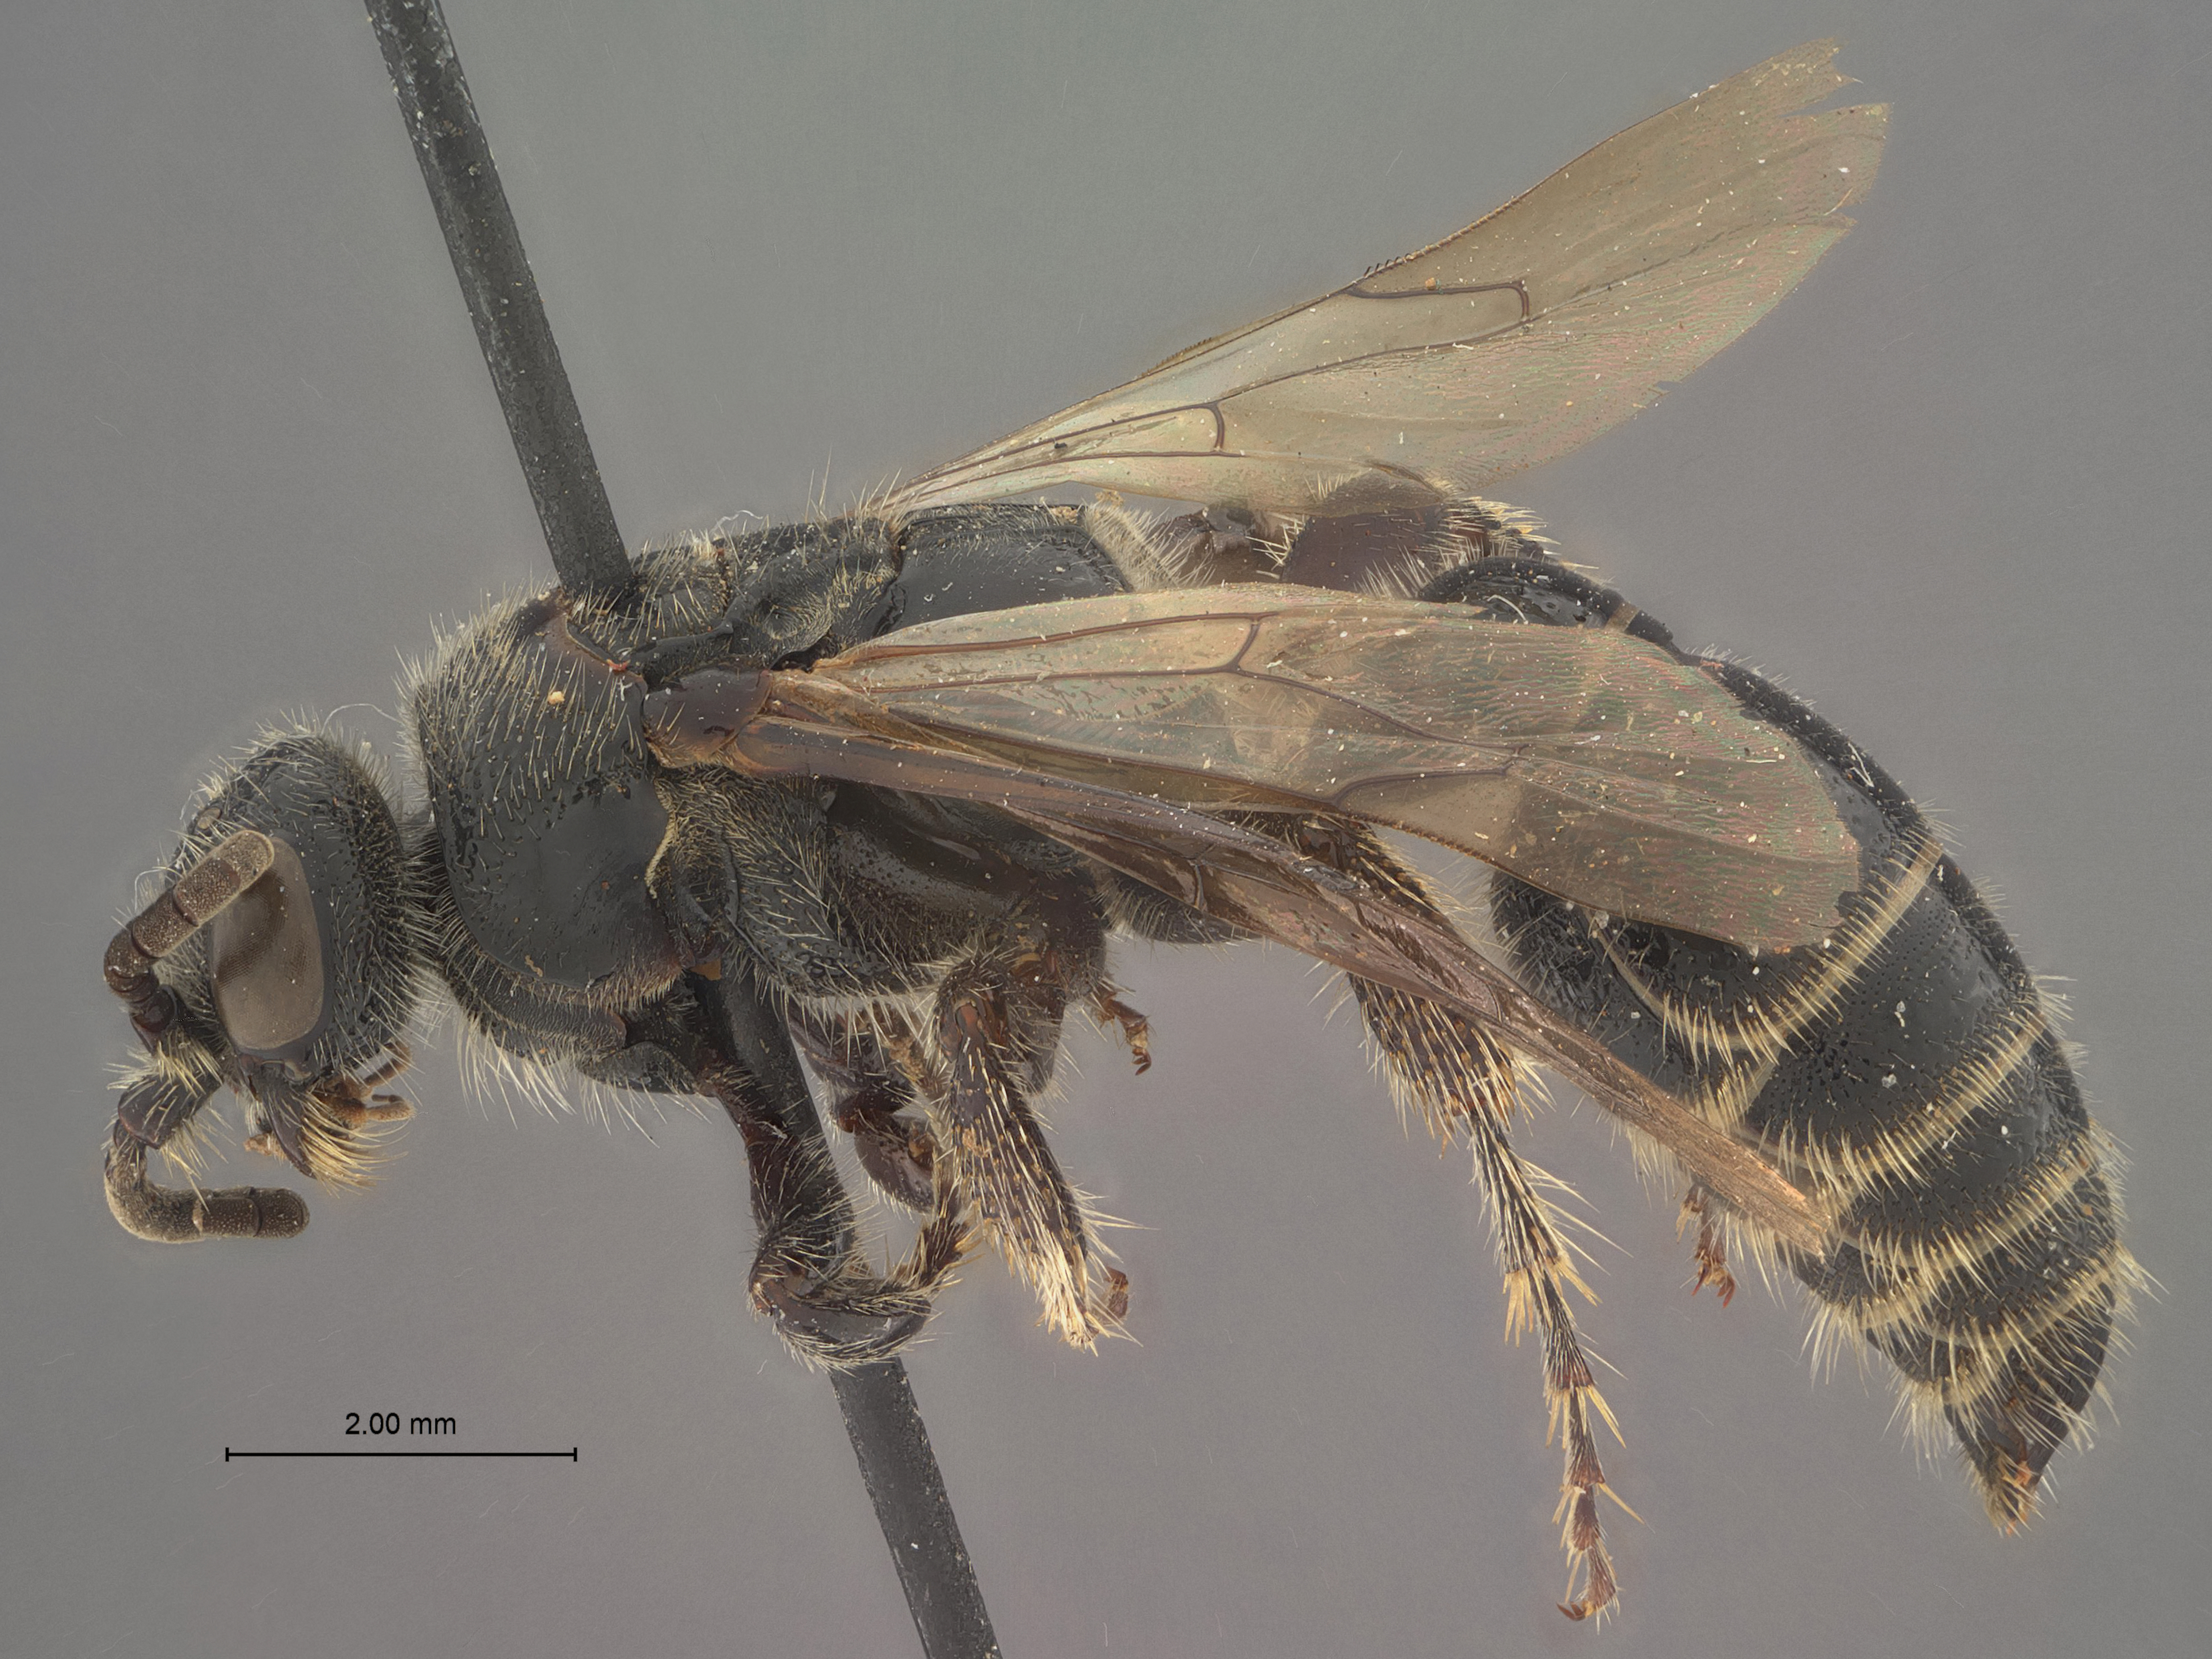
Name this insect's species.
Tiphia chosensis
